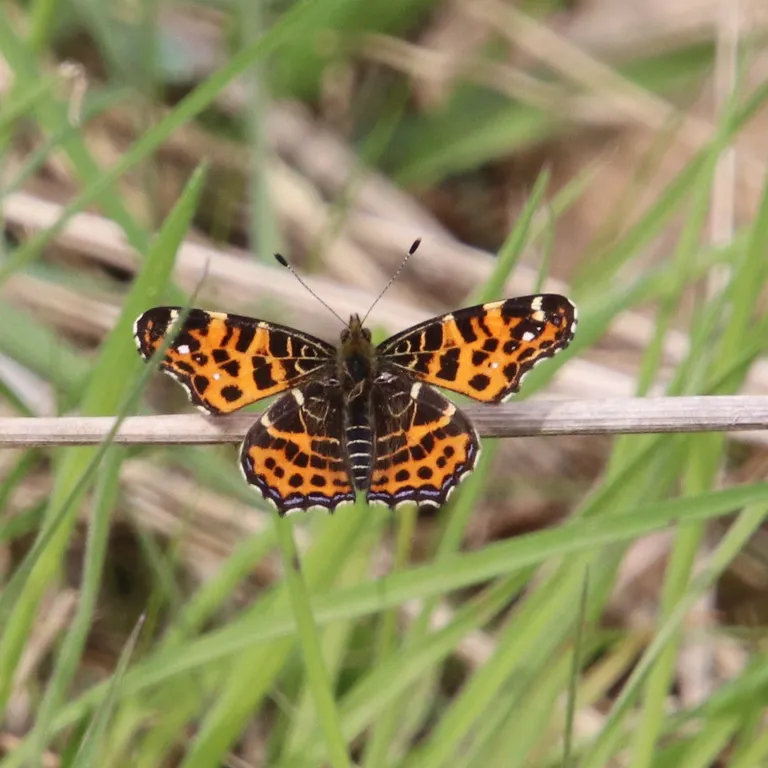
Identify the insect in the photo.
Araschnia levana
